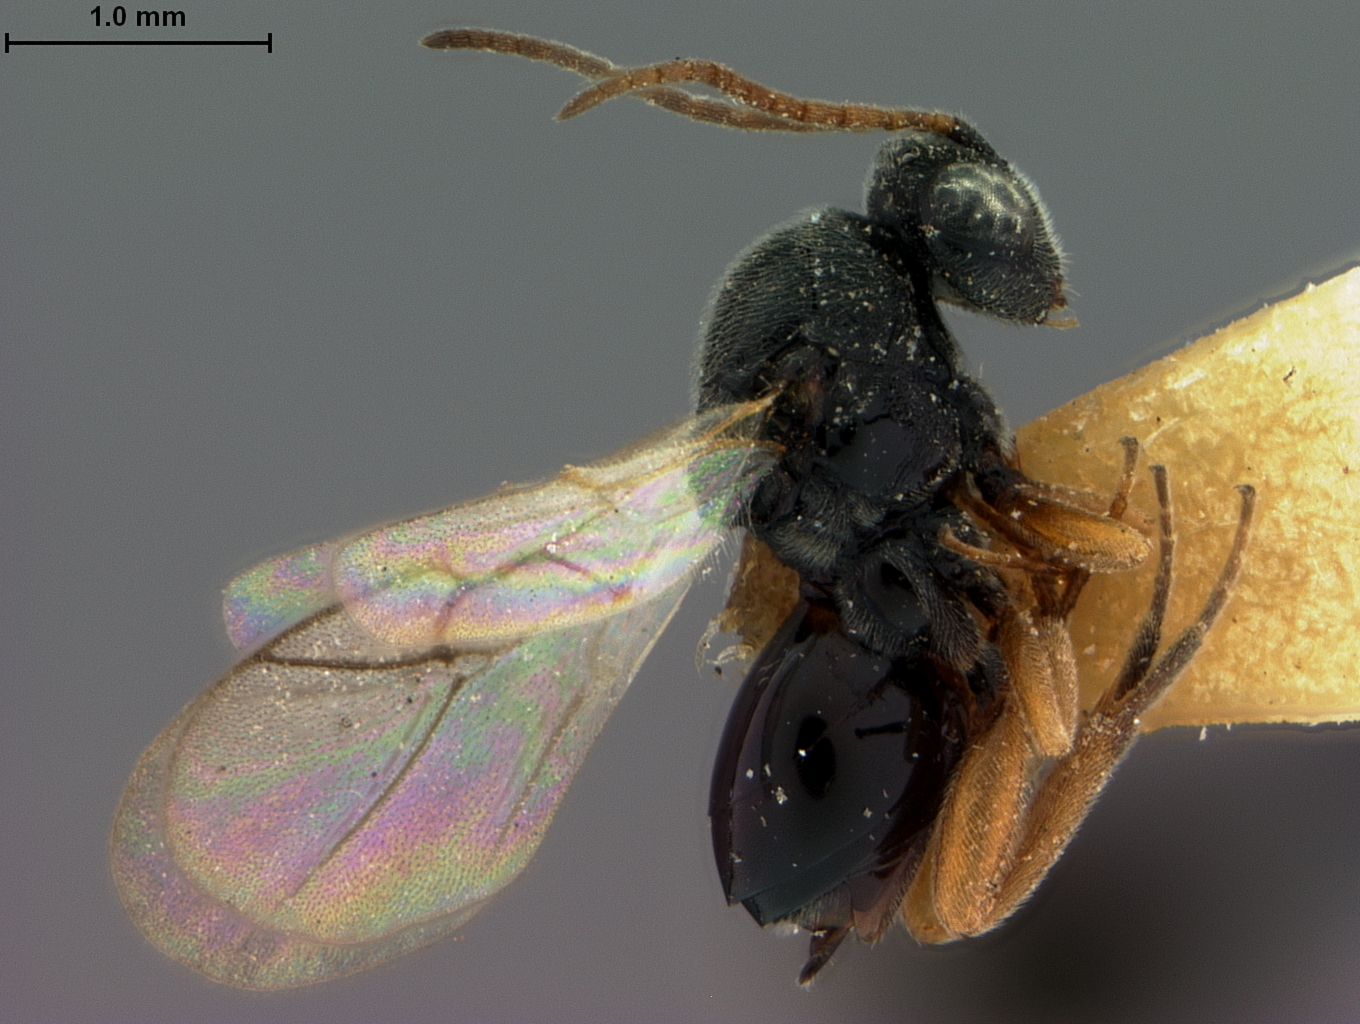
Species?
Euceroptres montanus
